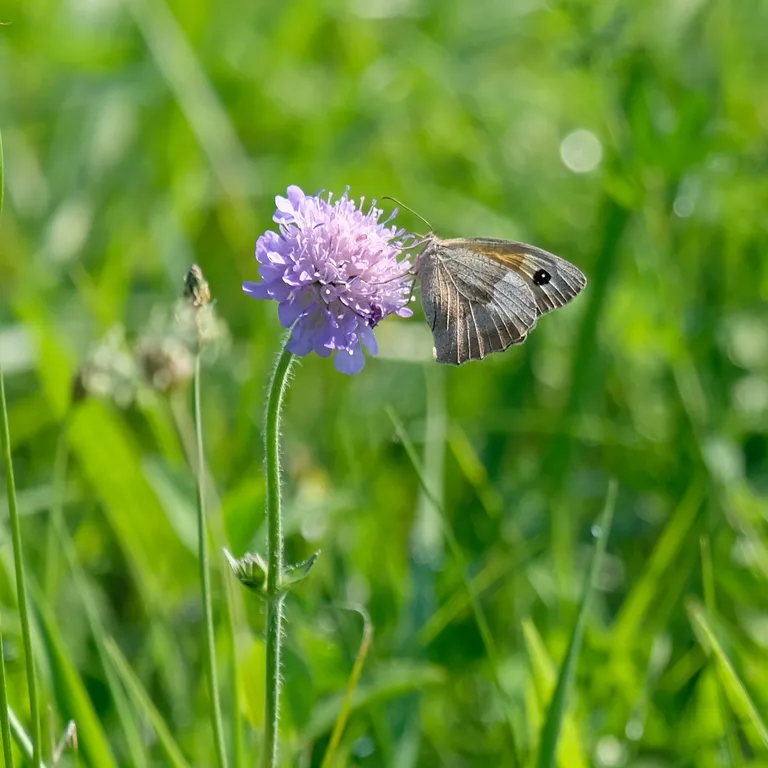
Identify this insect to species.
Maniola jurtina
